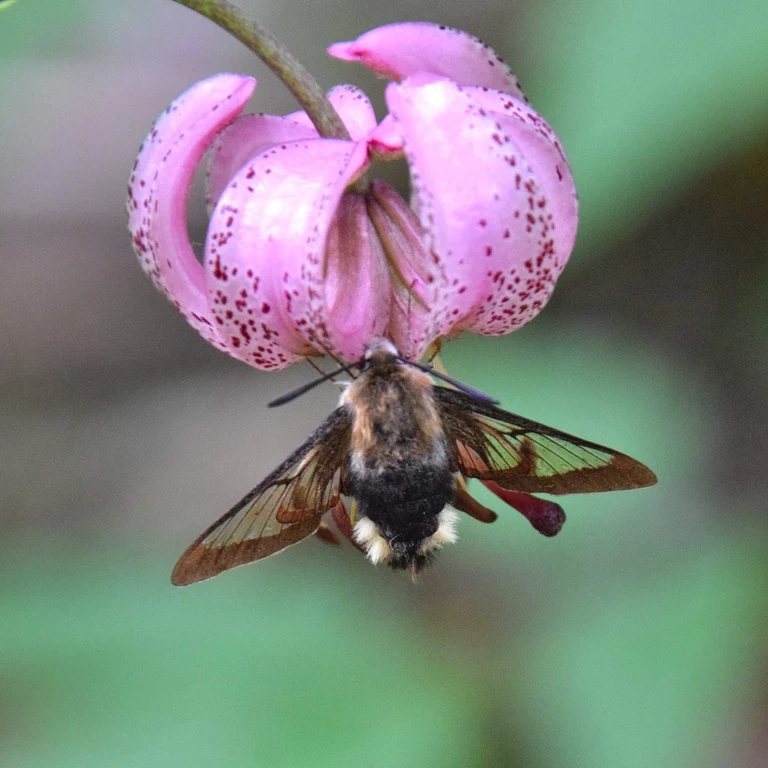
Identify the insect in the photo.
Hemaris fuciformis
